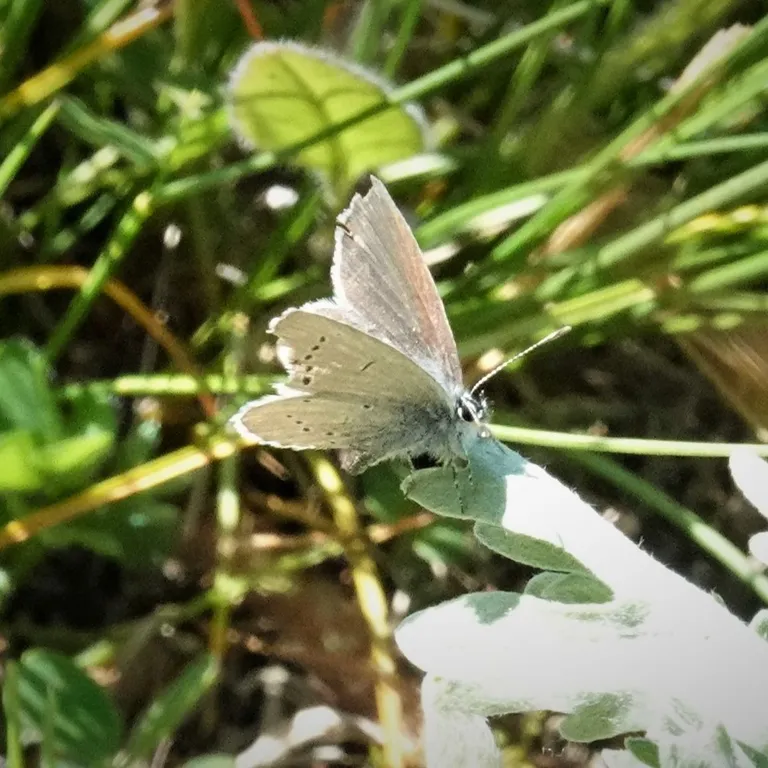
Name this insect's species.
Cupido minimus
